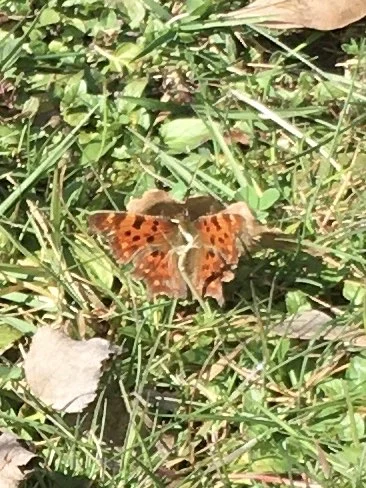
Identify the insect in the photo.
Polygonia c-album
